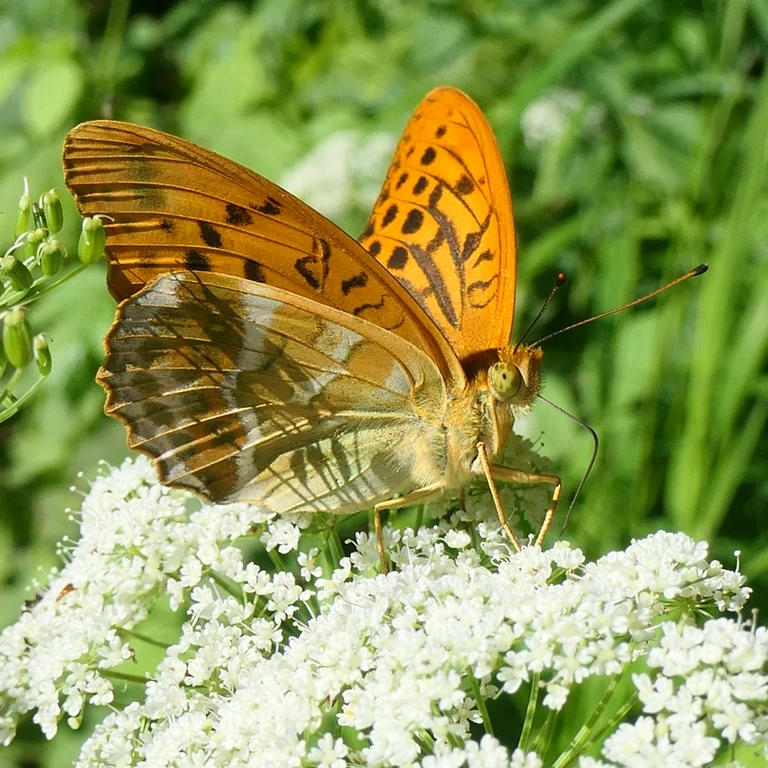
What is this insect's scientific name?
Argynnis paphia
